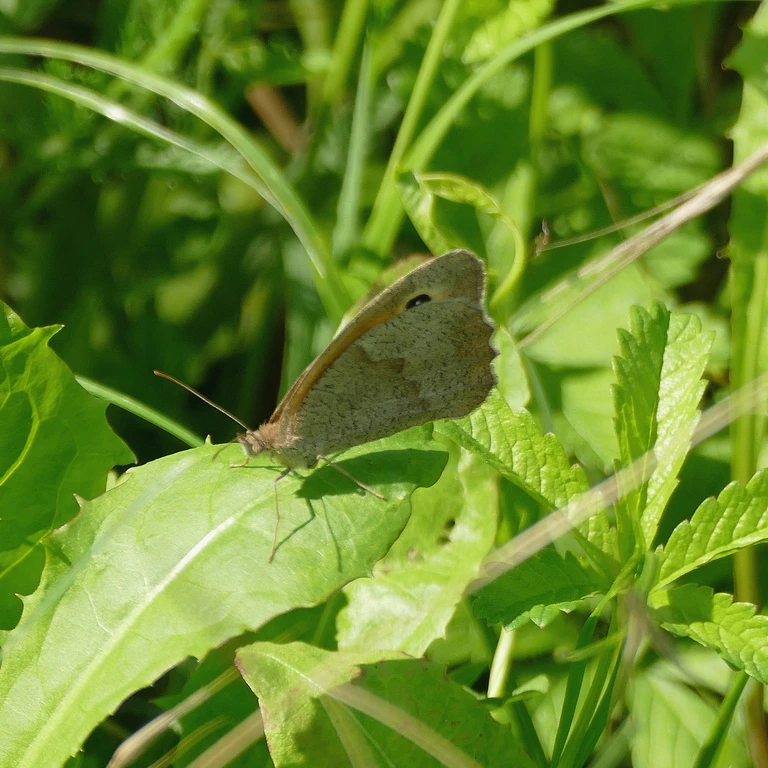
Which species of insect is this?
Maniola jurtina
